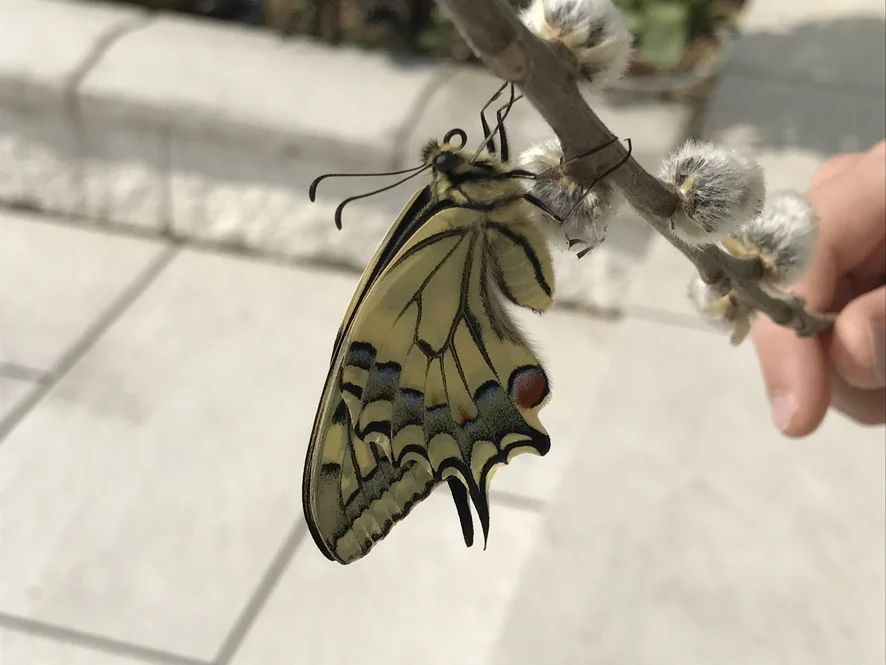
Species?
Papilio machaon
